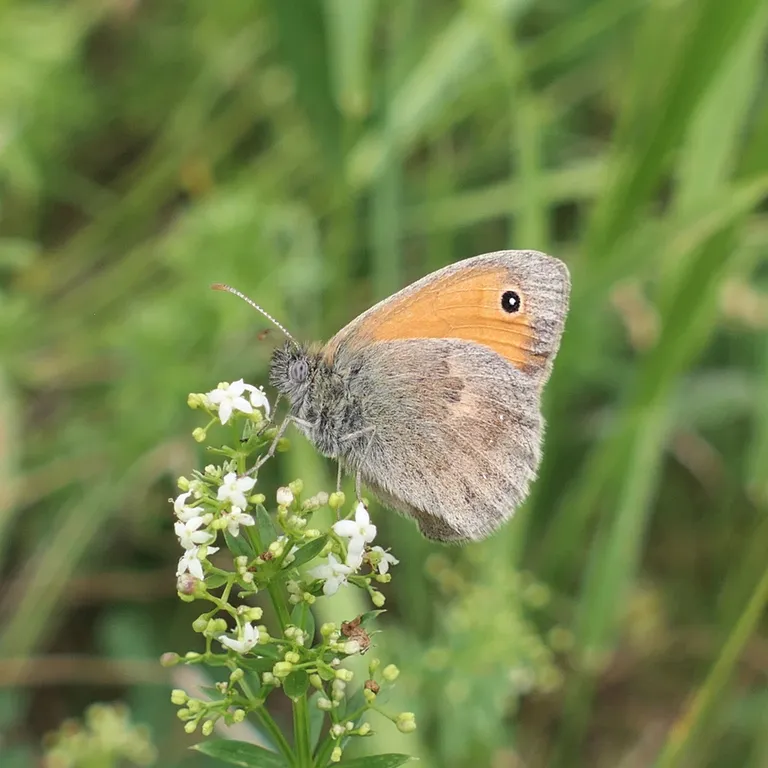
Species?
Coenonympha pamphilus
